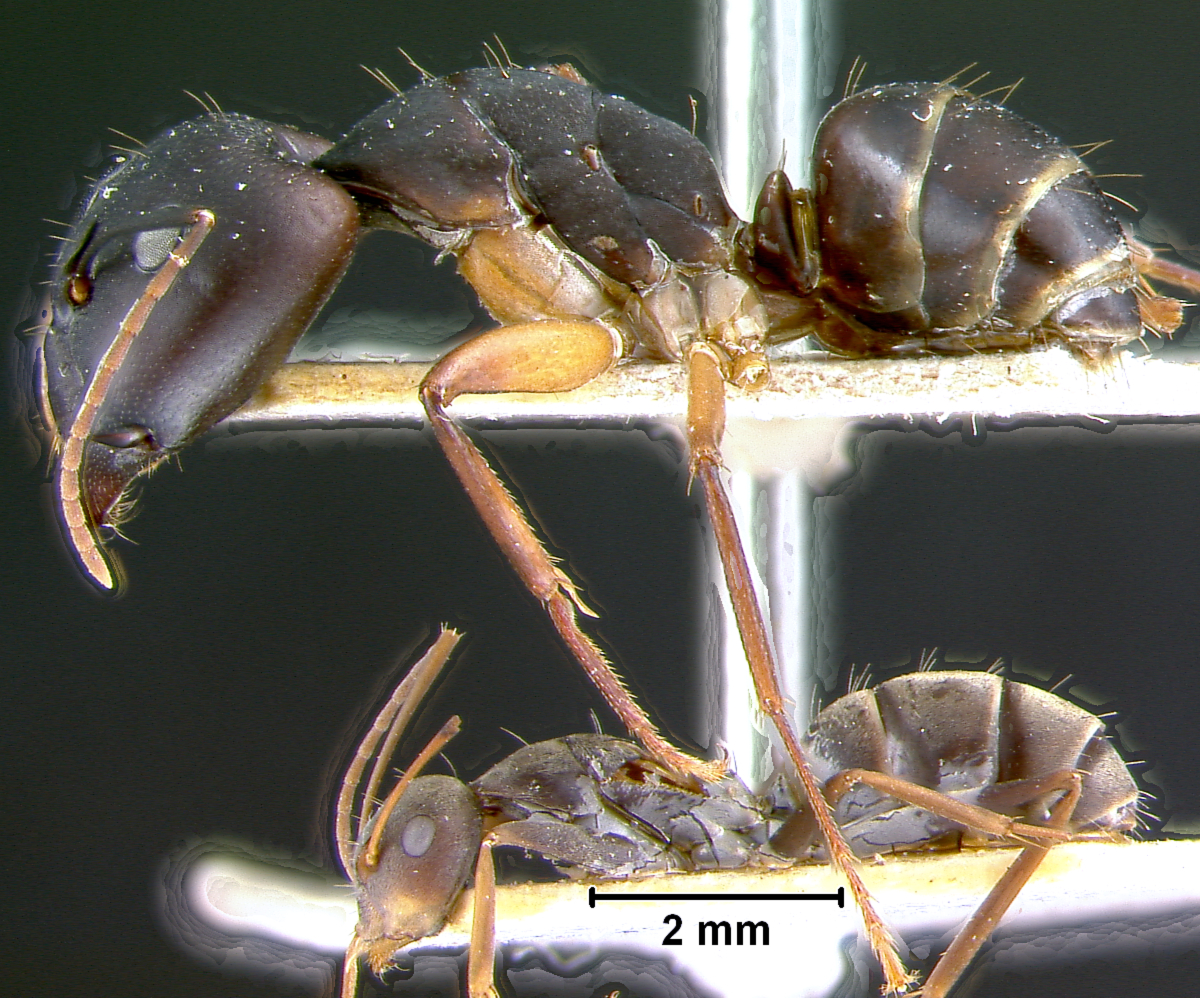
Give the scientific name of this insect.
Camponotus maculatus
